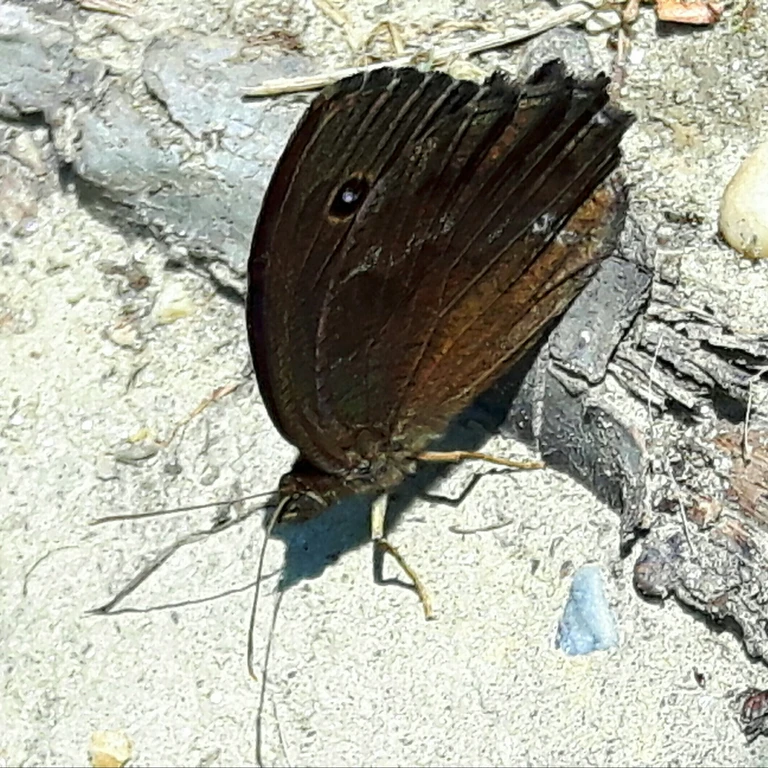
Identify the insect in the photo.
Minois dryas
